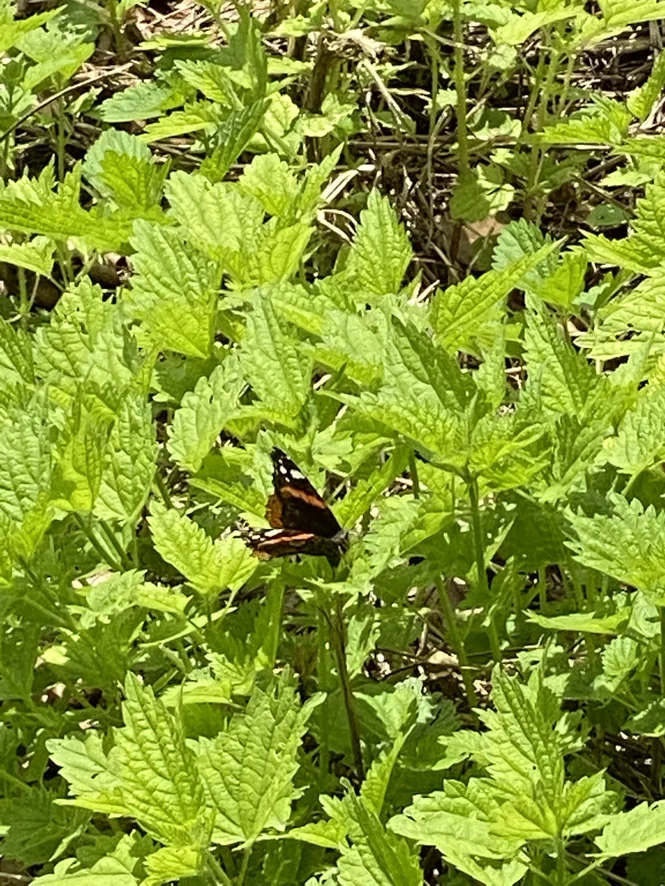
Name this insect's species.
Vanessa atalanta
